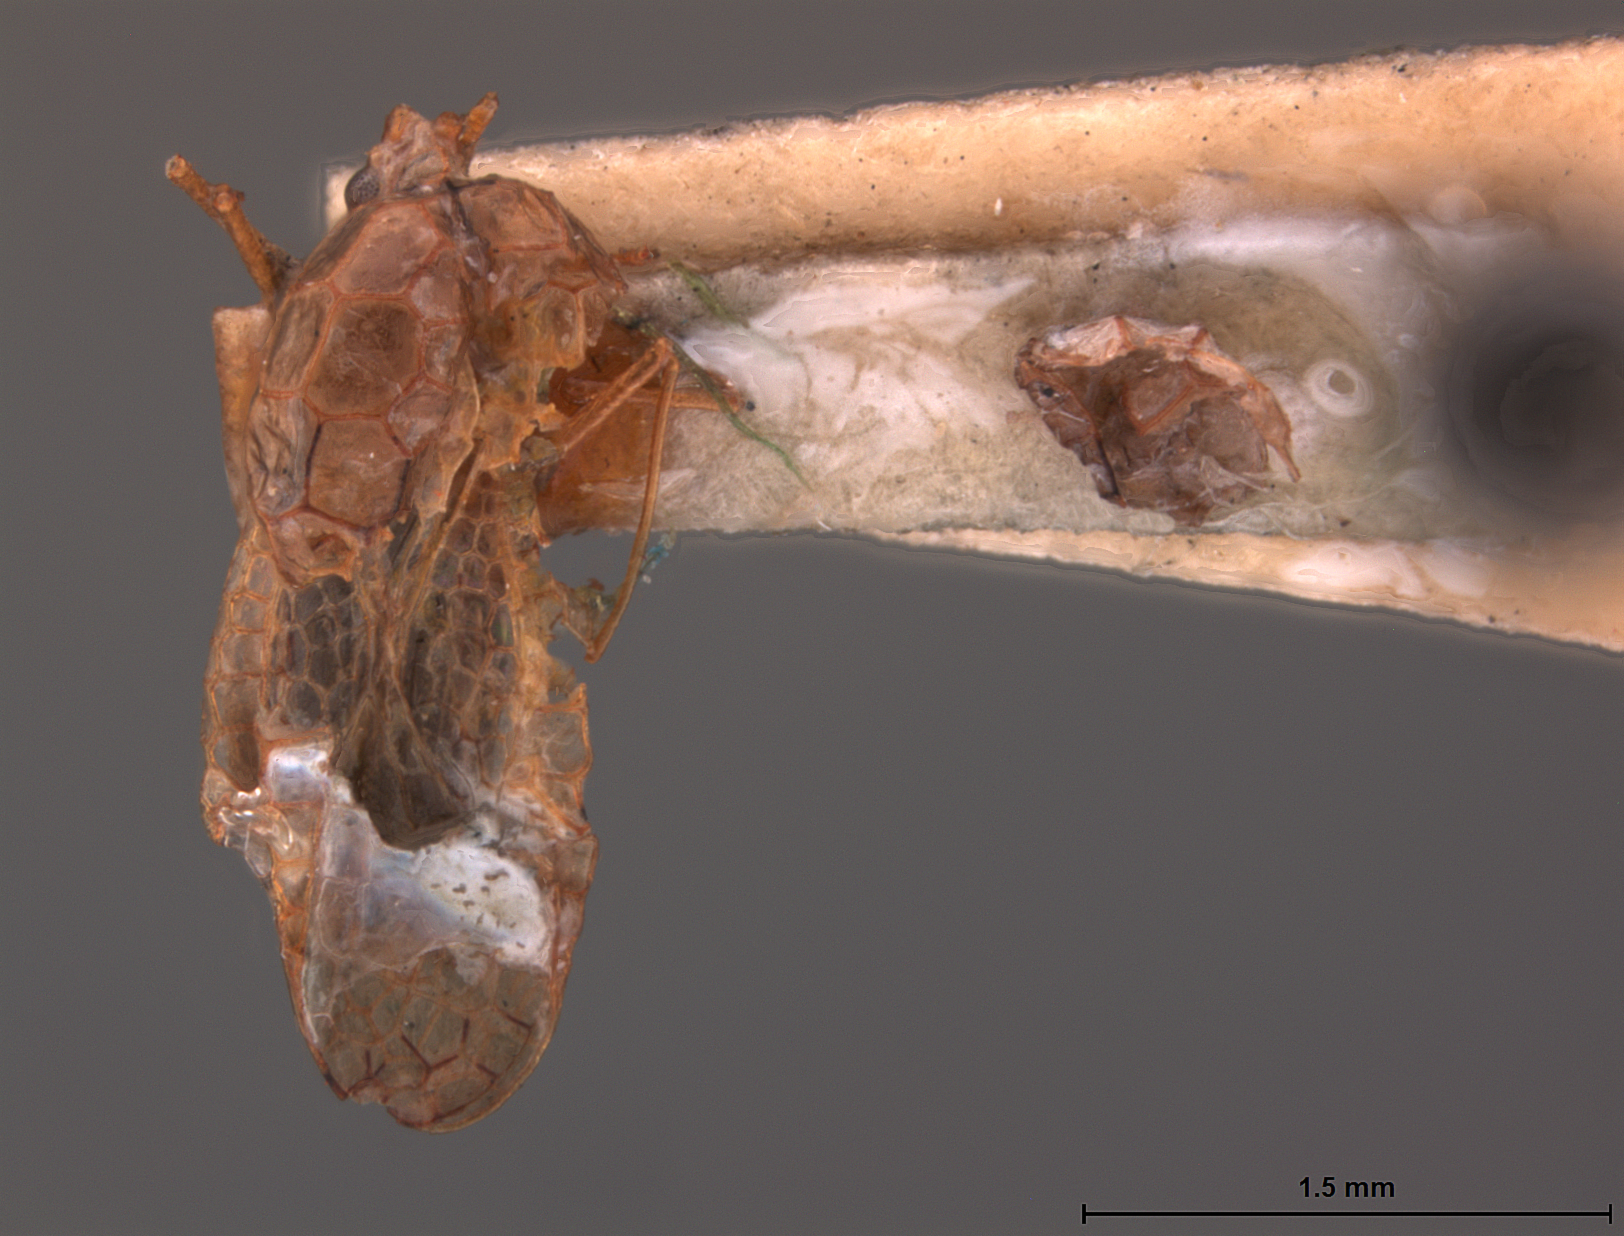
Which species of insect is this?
Xenotingis luzonana
